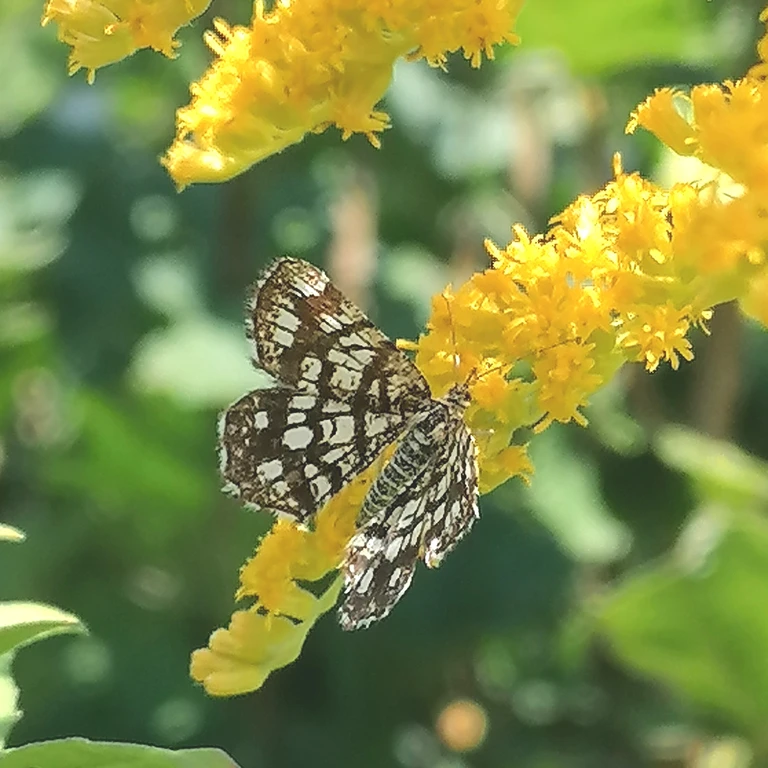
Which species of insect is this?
Chiasmia clathrata
